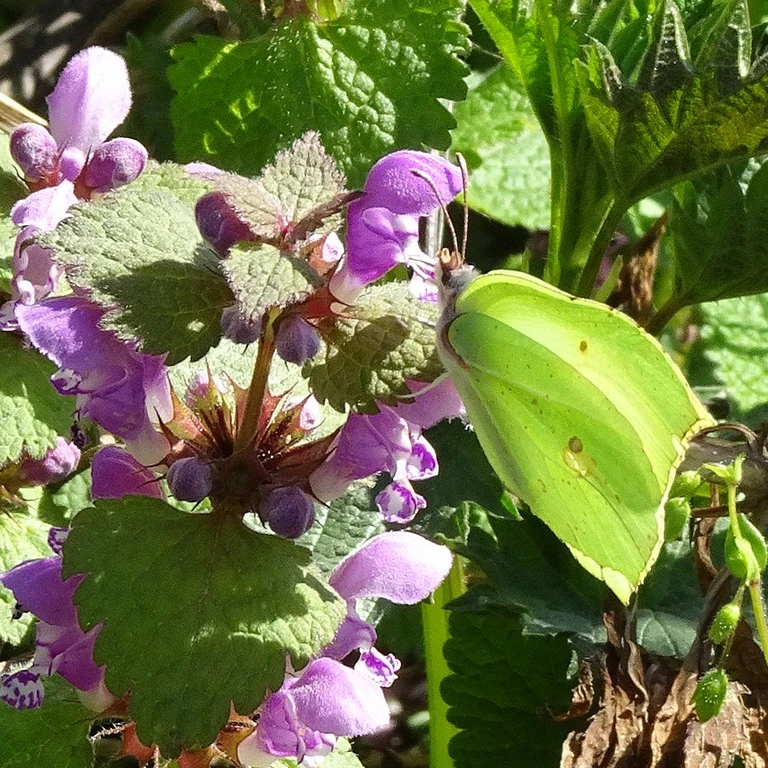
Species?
Gonepteryx rhamni
